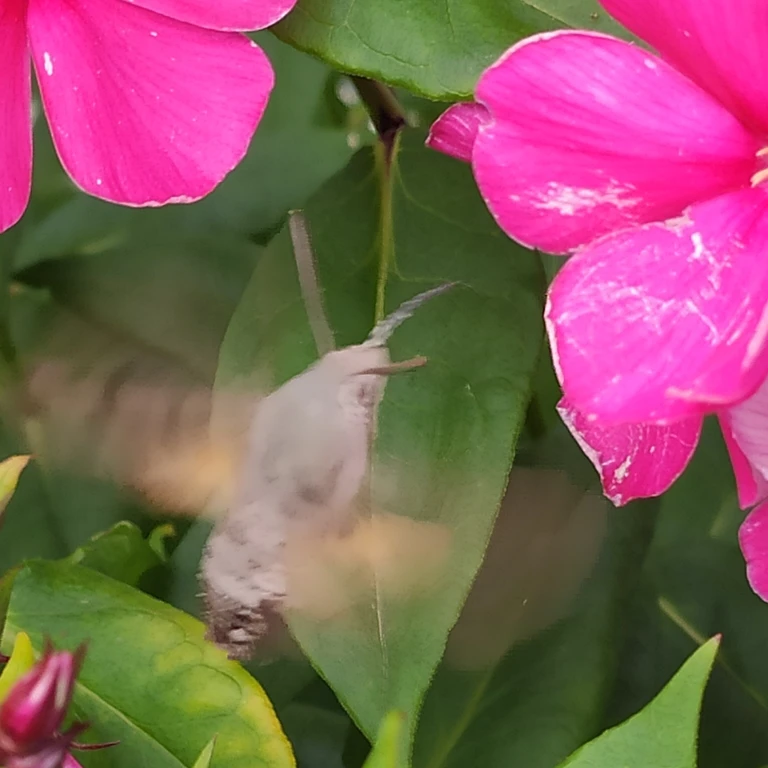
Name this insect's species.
Macroglossum stellatarum
